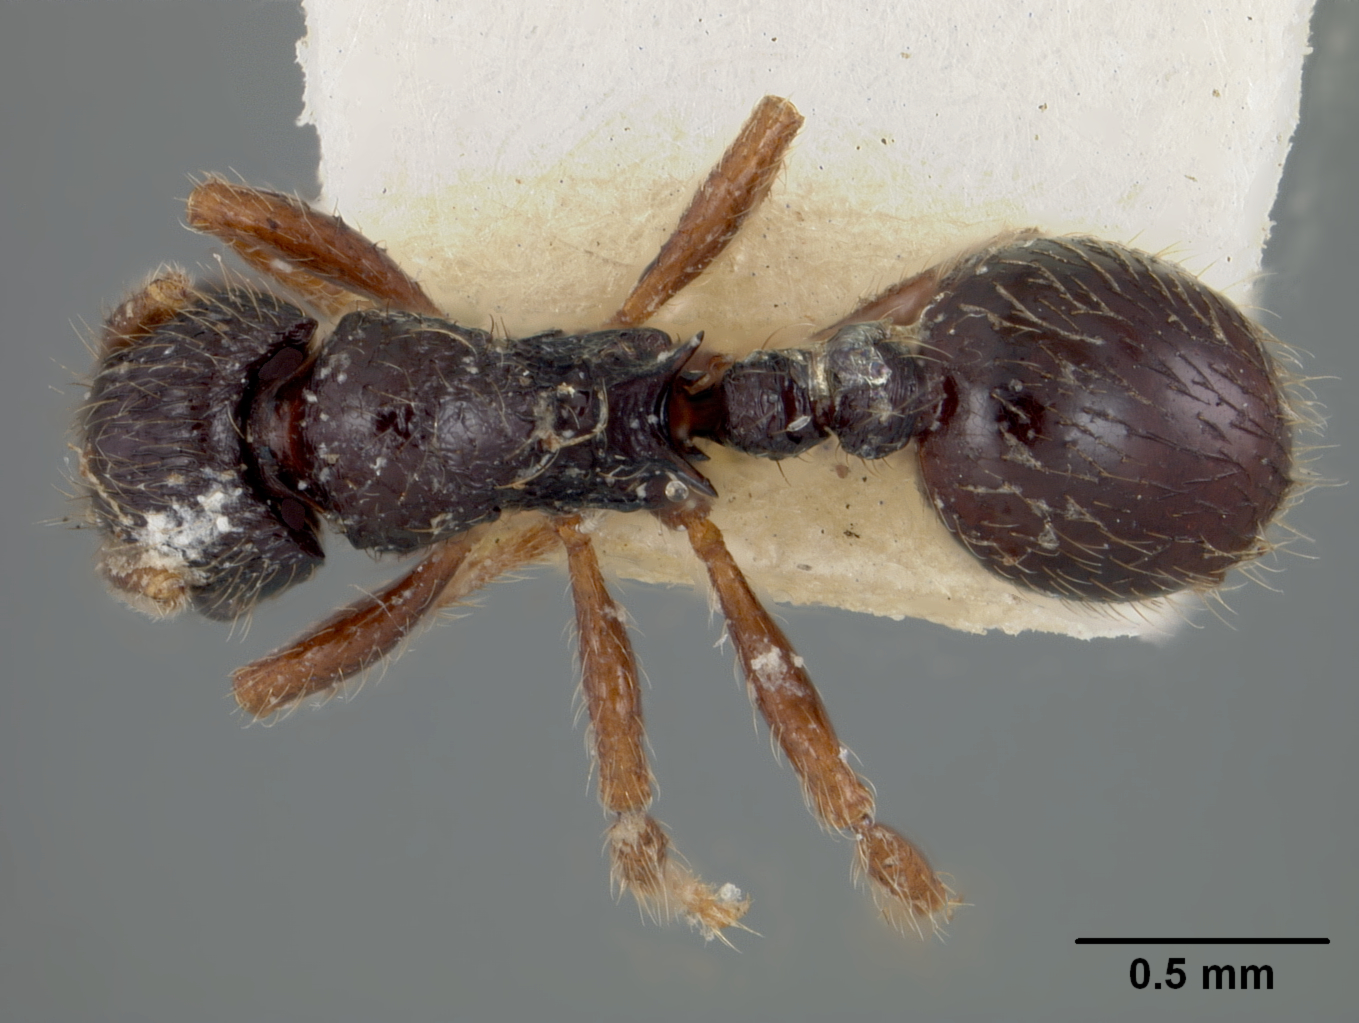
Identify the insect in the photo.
Rogeria striatella
